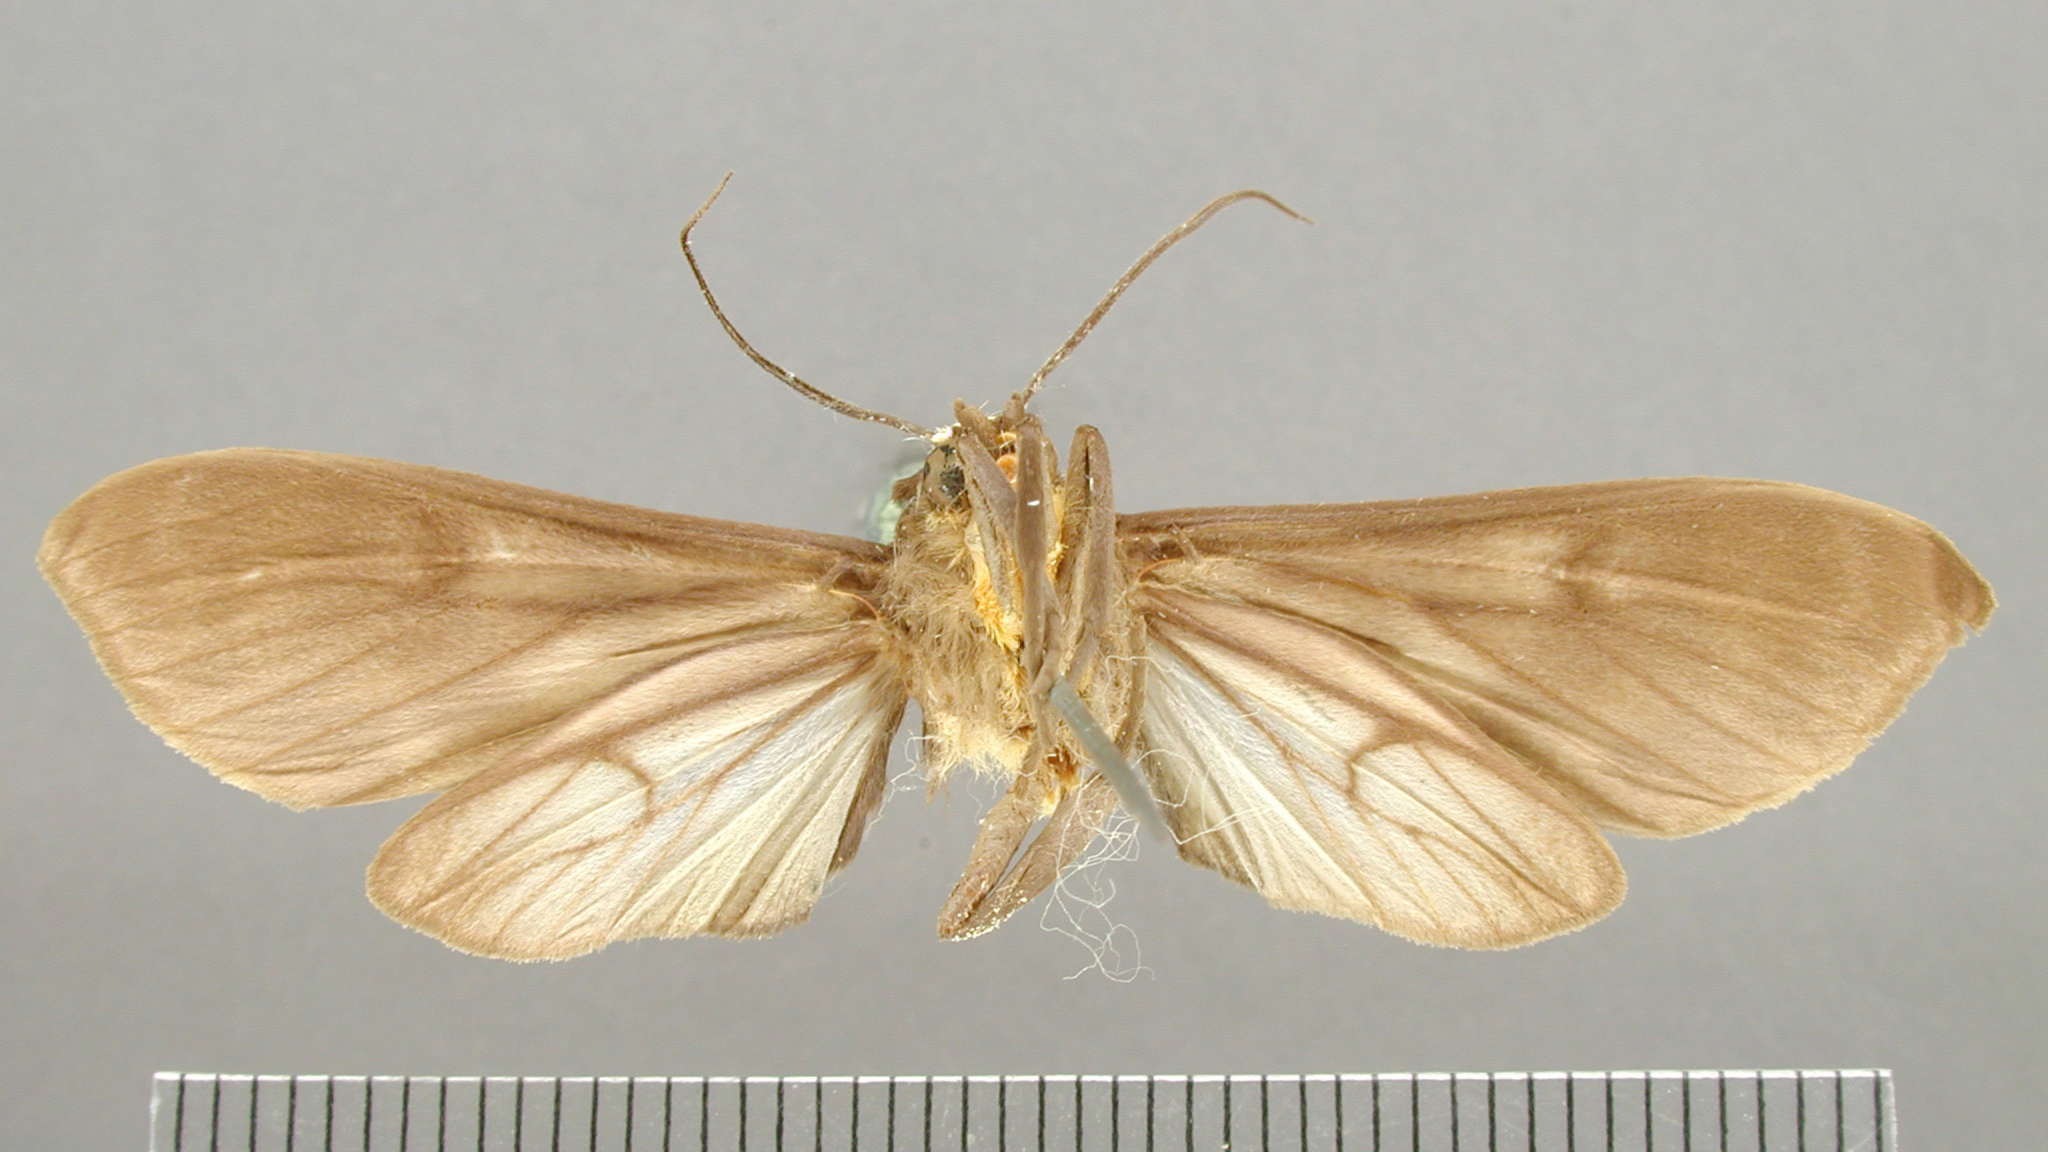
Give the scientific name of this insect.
Pachydota inermis
